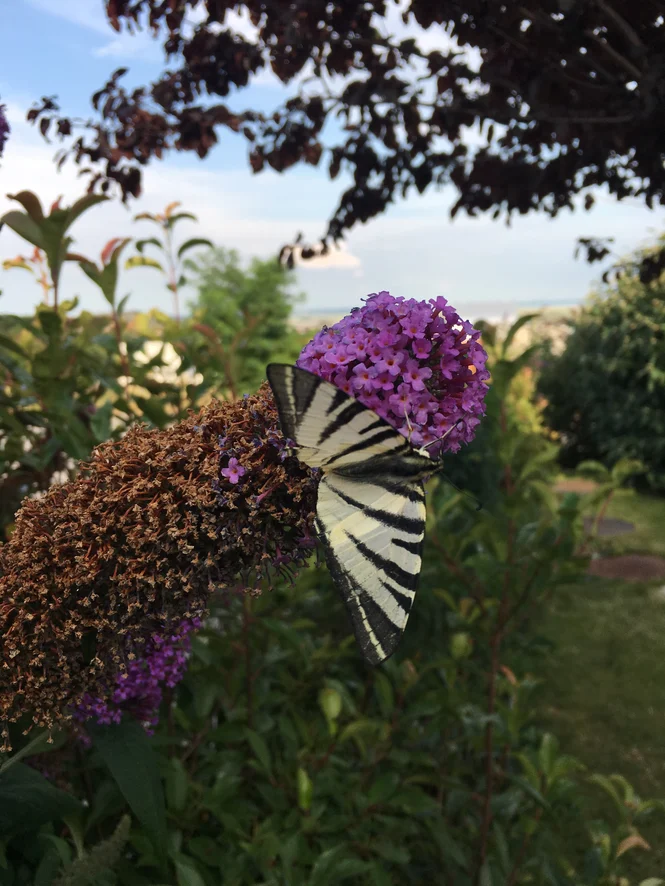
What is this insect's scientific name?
Iphiclides podalirius
